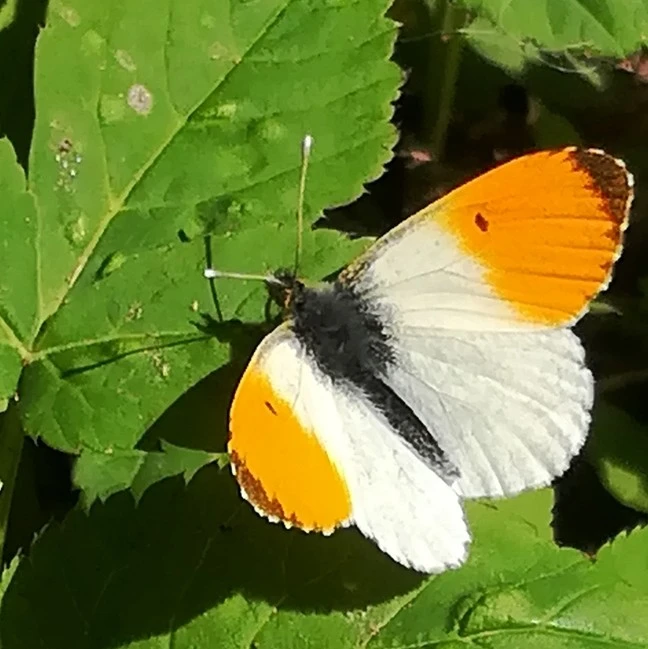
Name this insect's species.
Anthocharis cardamines
